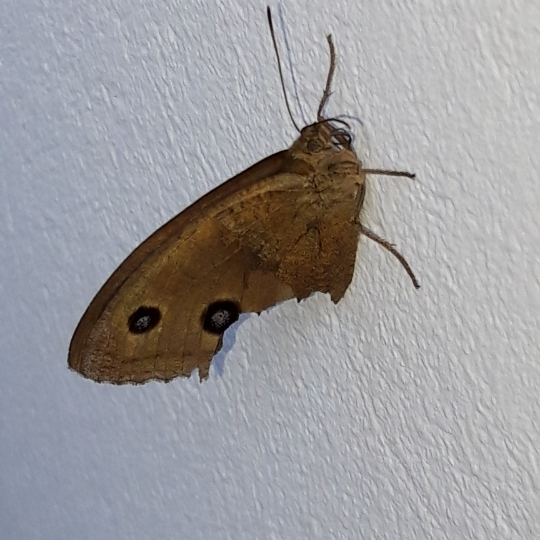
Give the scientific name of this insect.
Minois dryas
